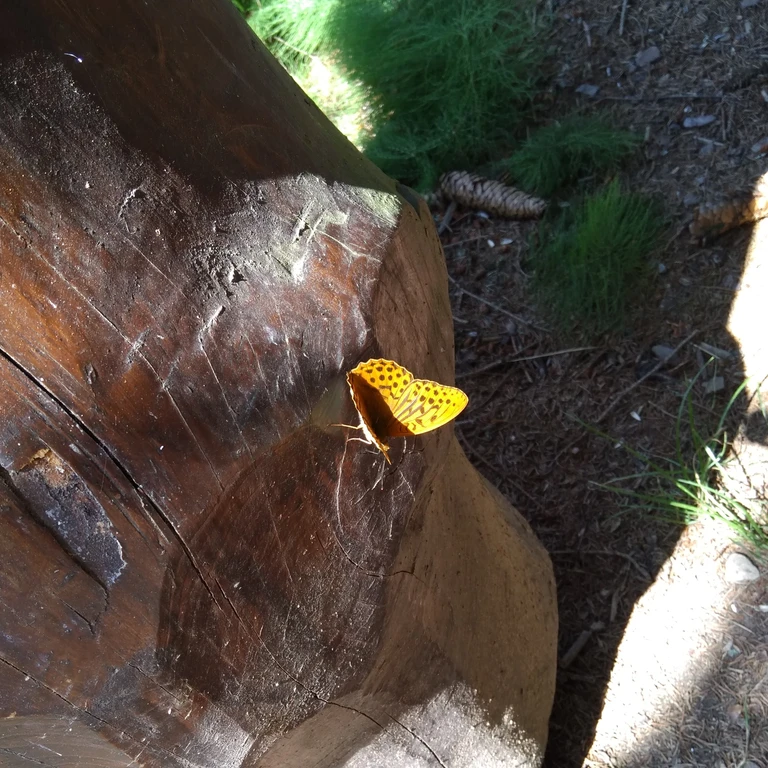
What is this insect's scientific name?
Argynnis paphia
